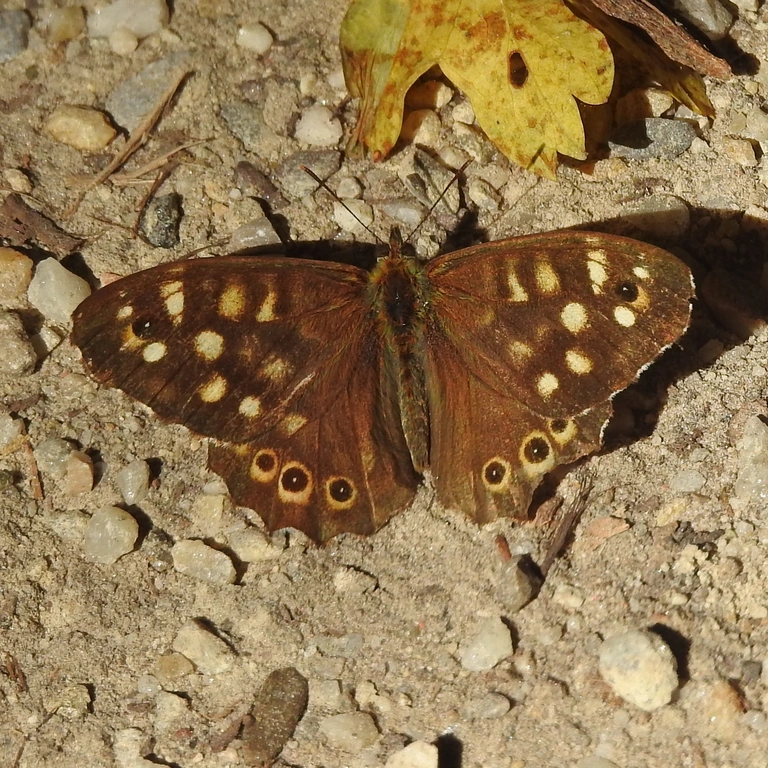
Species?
Pararge aegeria
